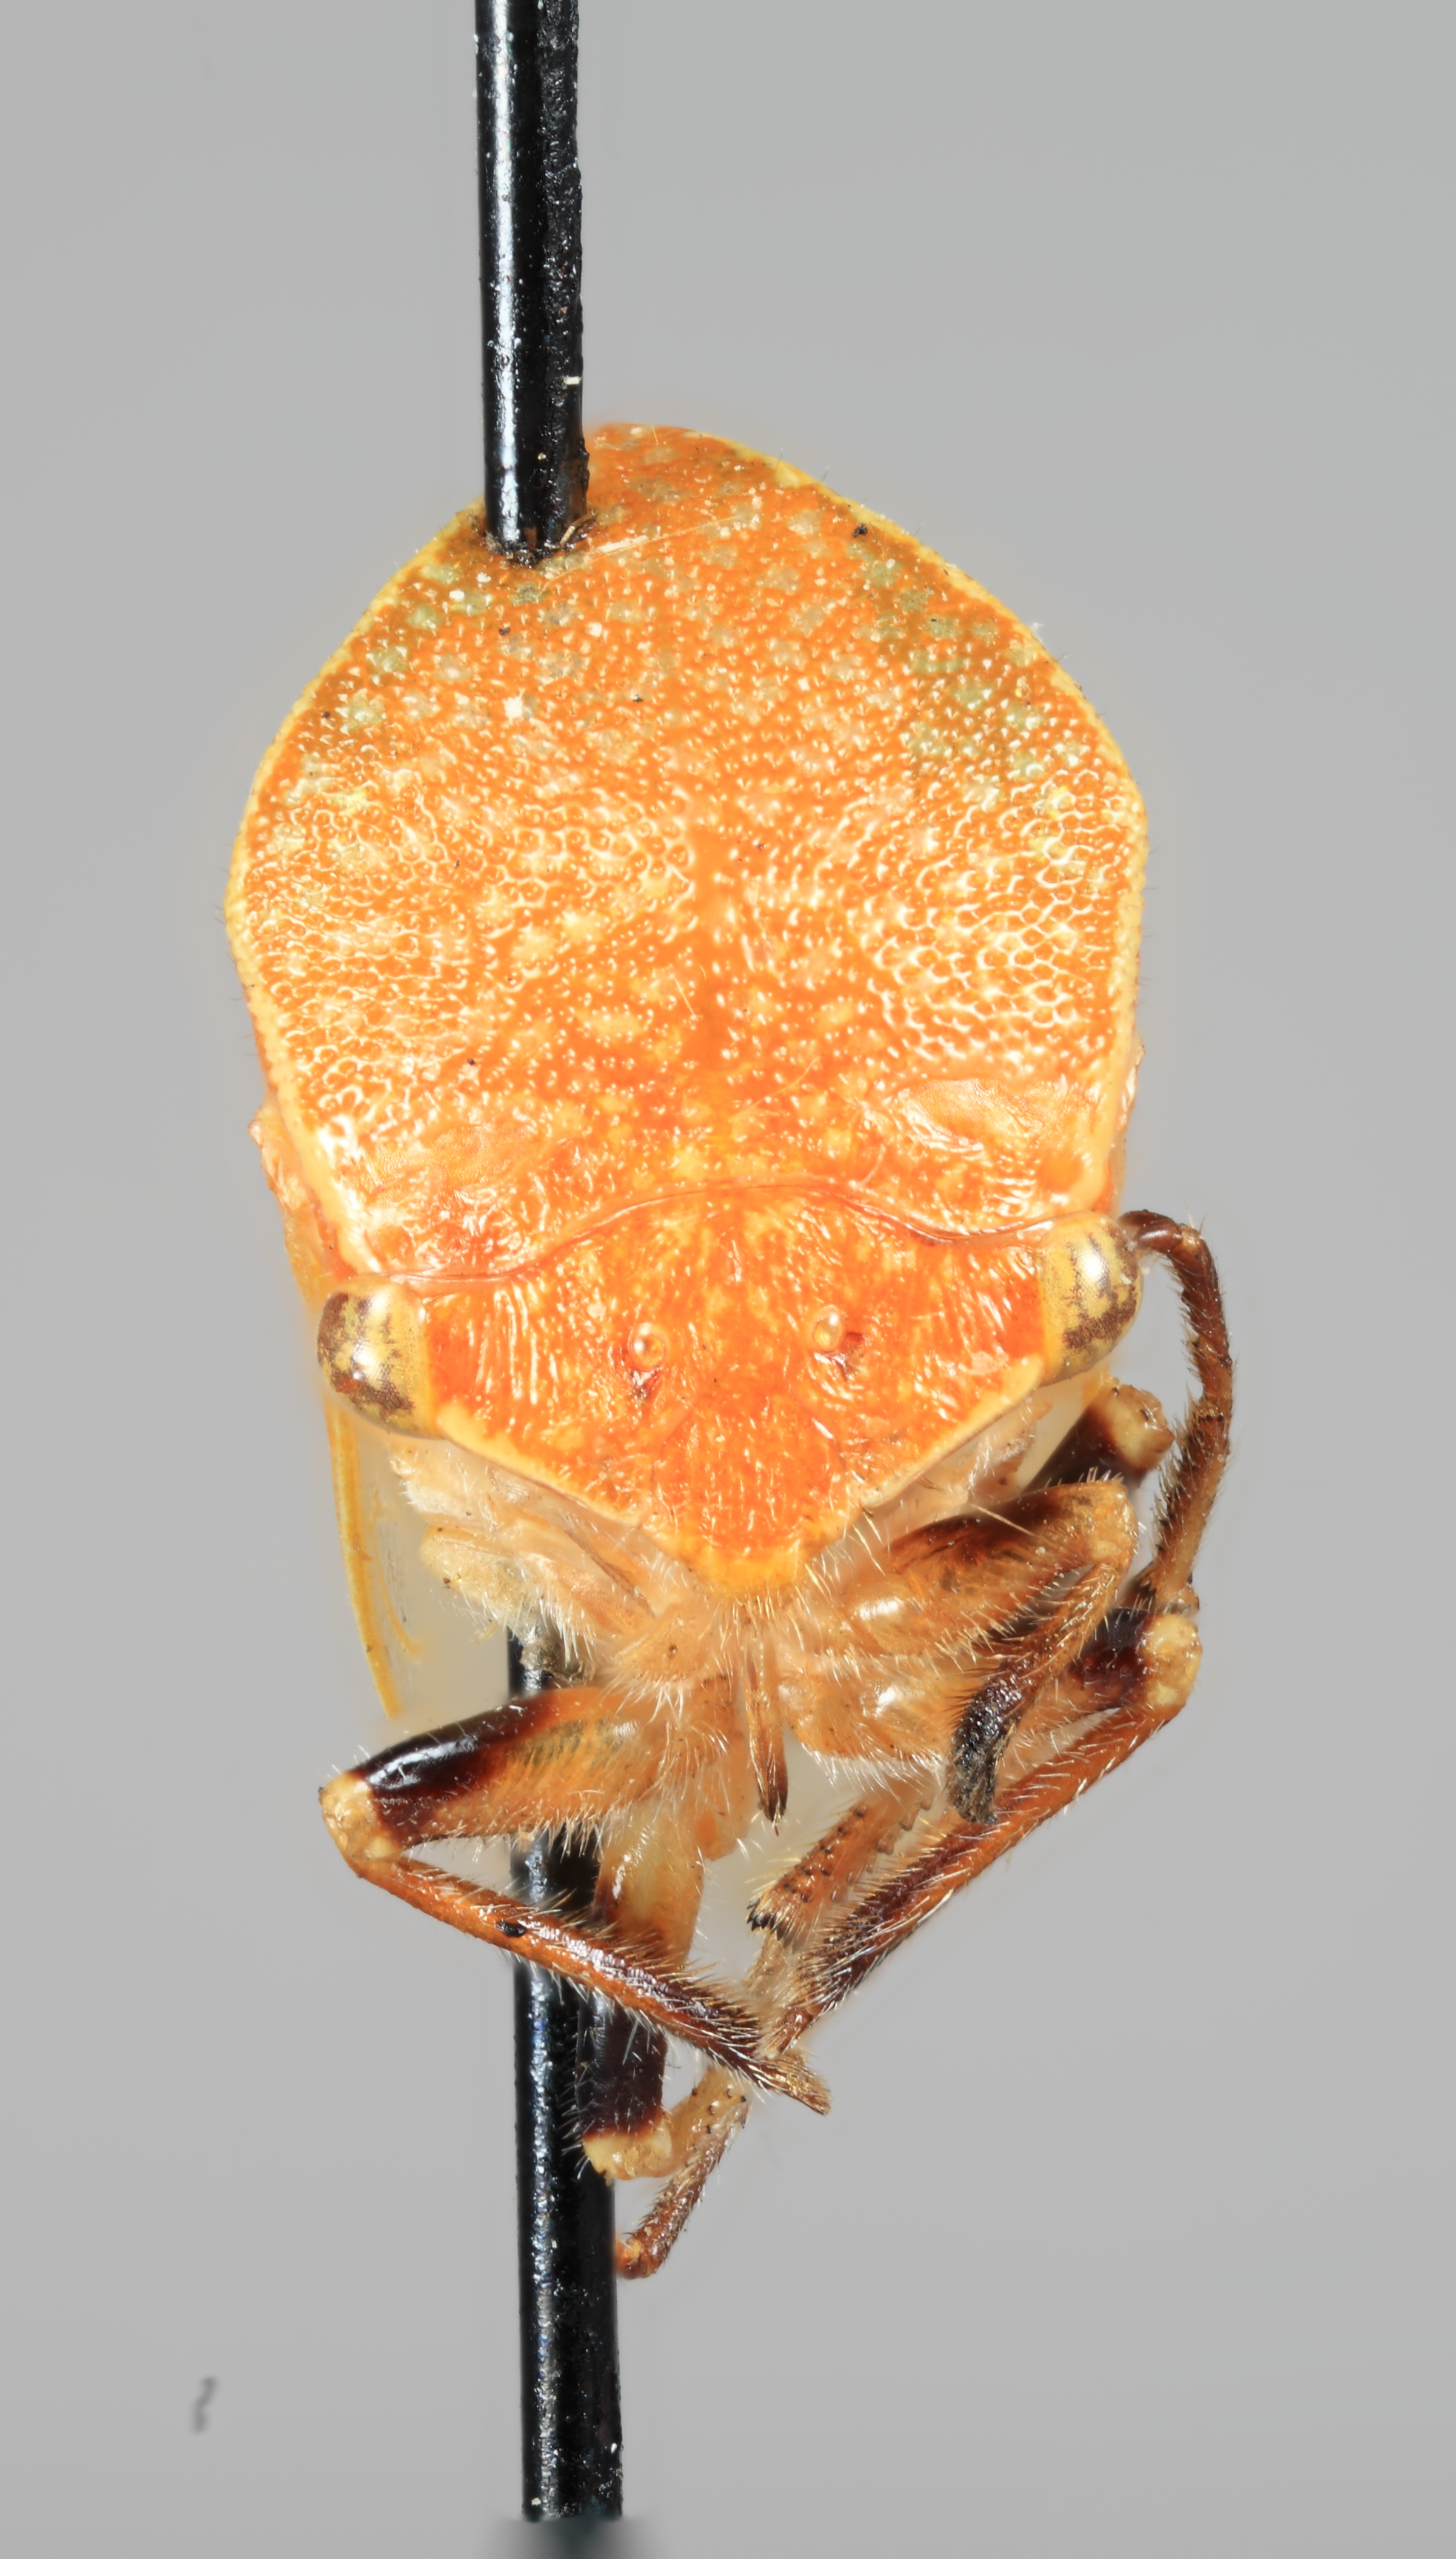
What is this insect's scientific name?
Membracis gonophora
